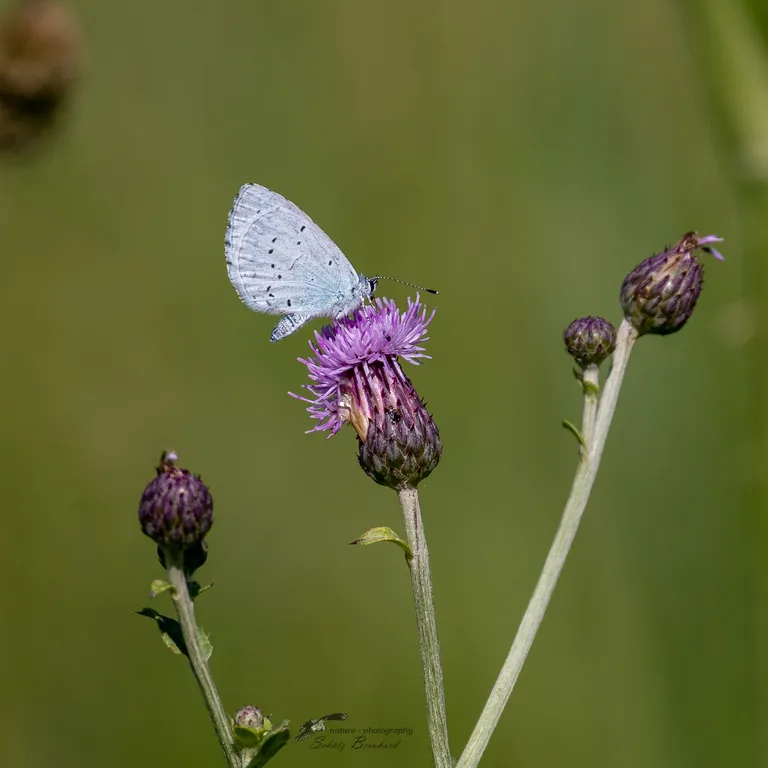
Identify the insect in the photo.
Celastrina argiolus
